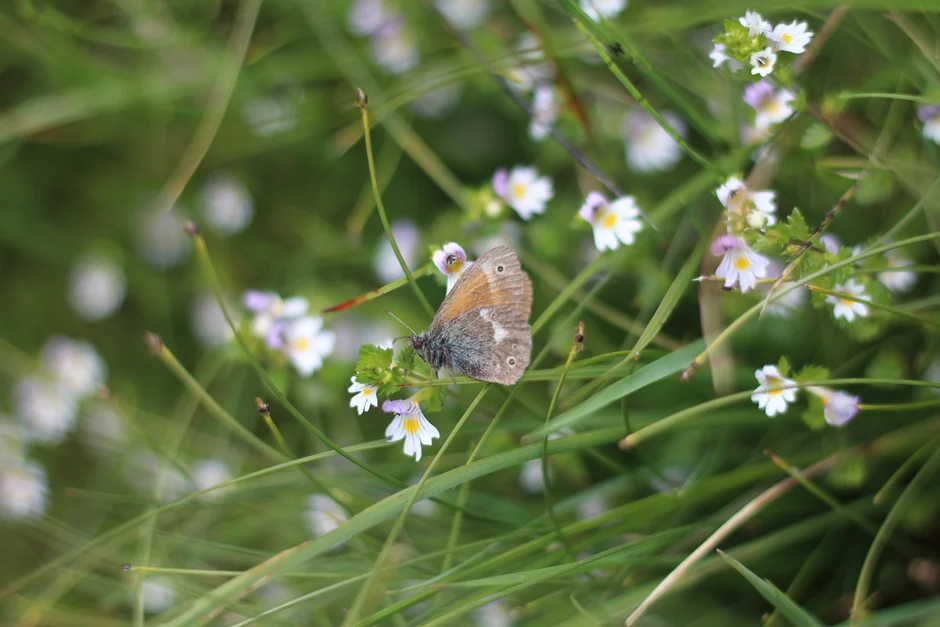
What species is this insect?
Coenonympha tullia
